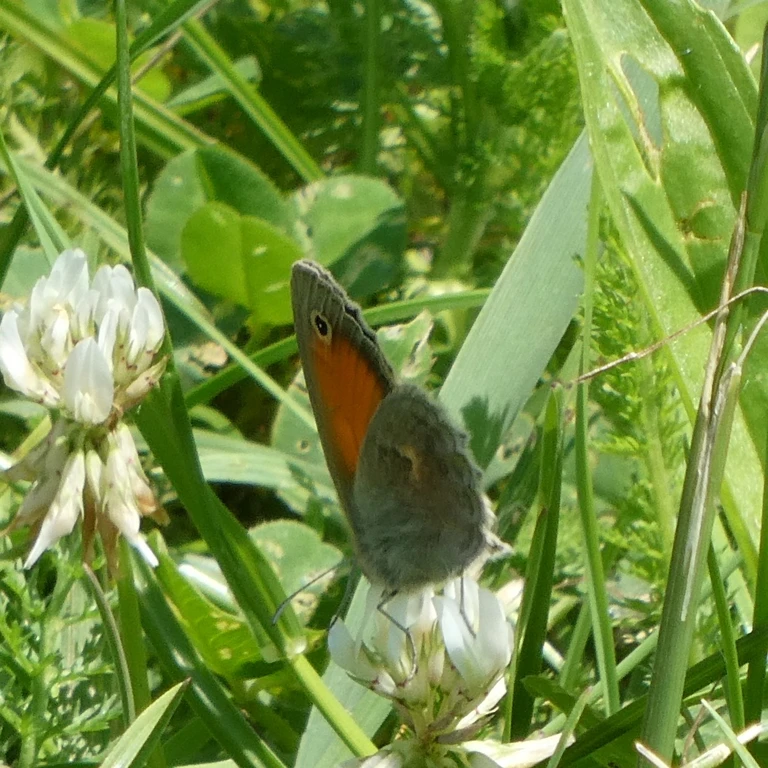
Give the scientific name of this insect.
Coenonympha pamphilus
